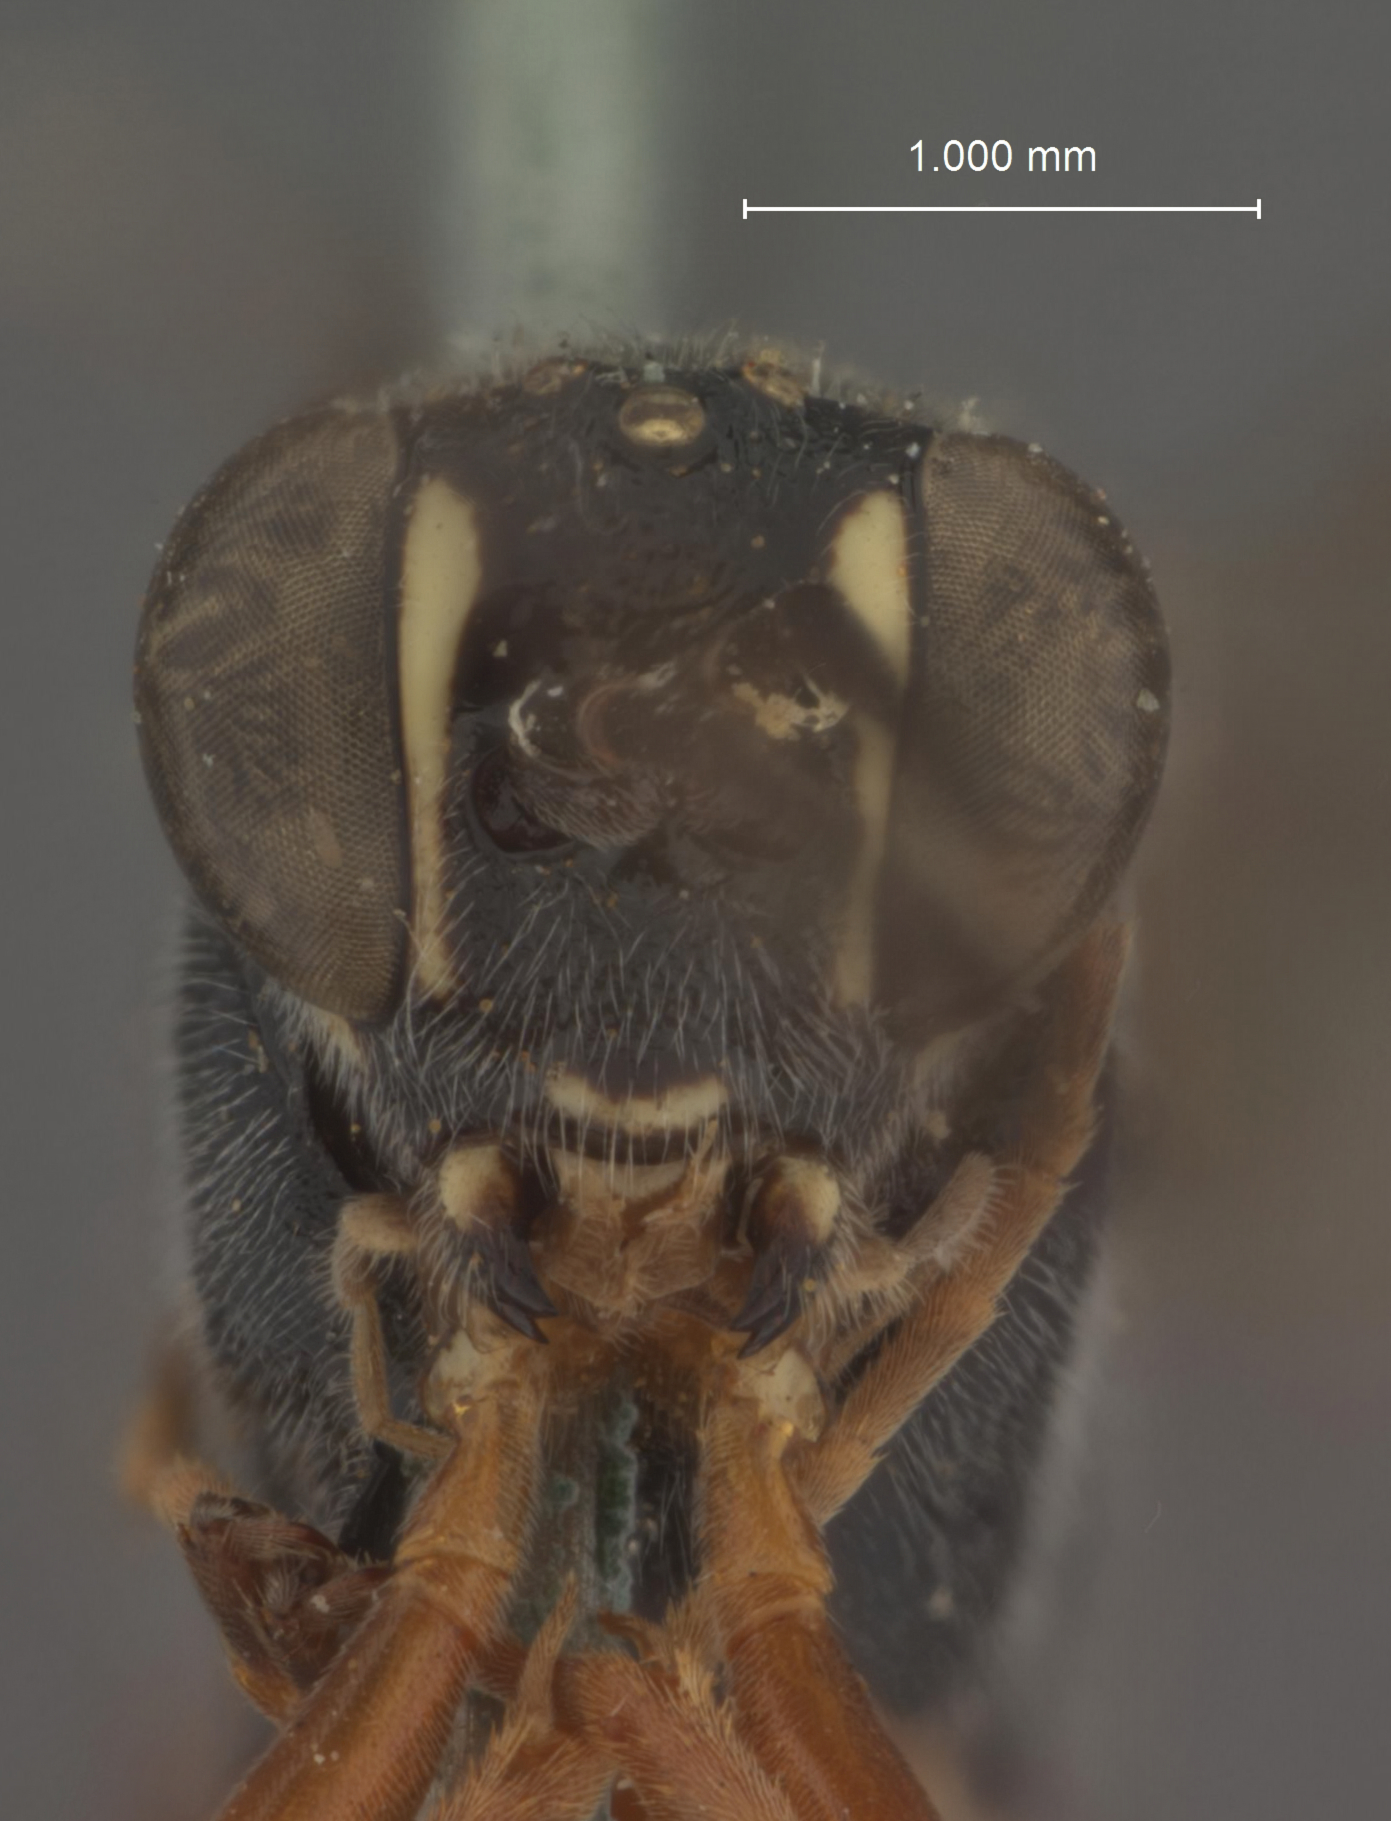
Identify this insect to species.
Listrognathus multicolor
